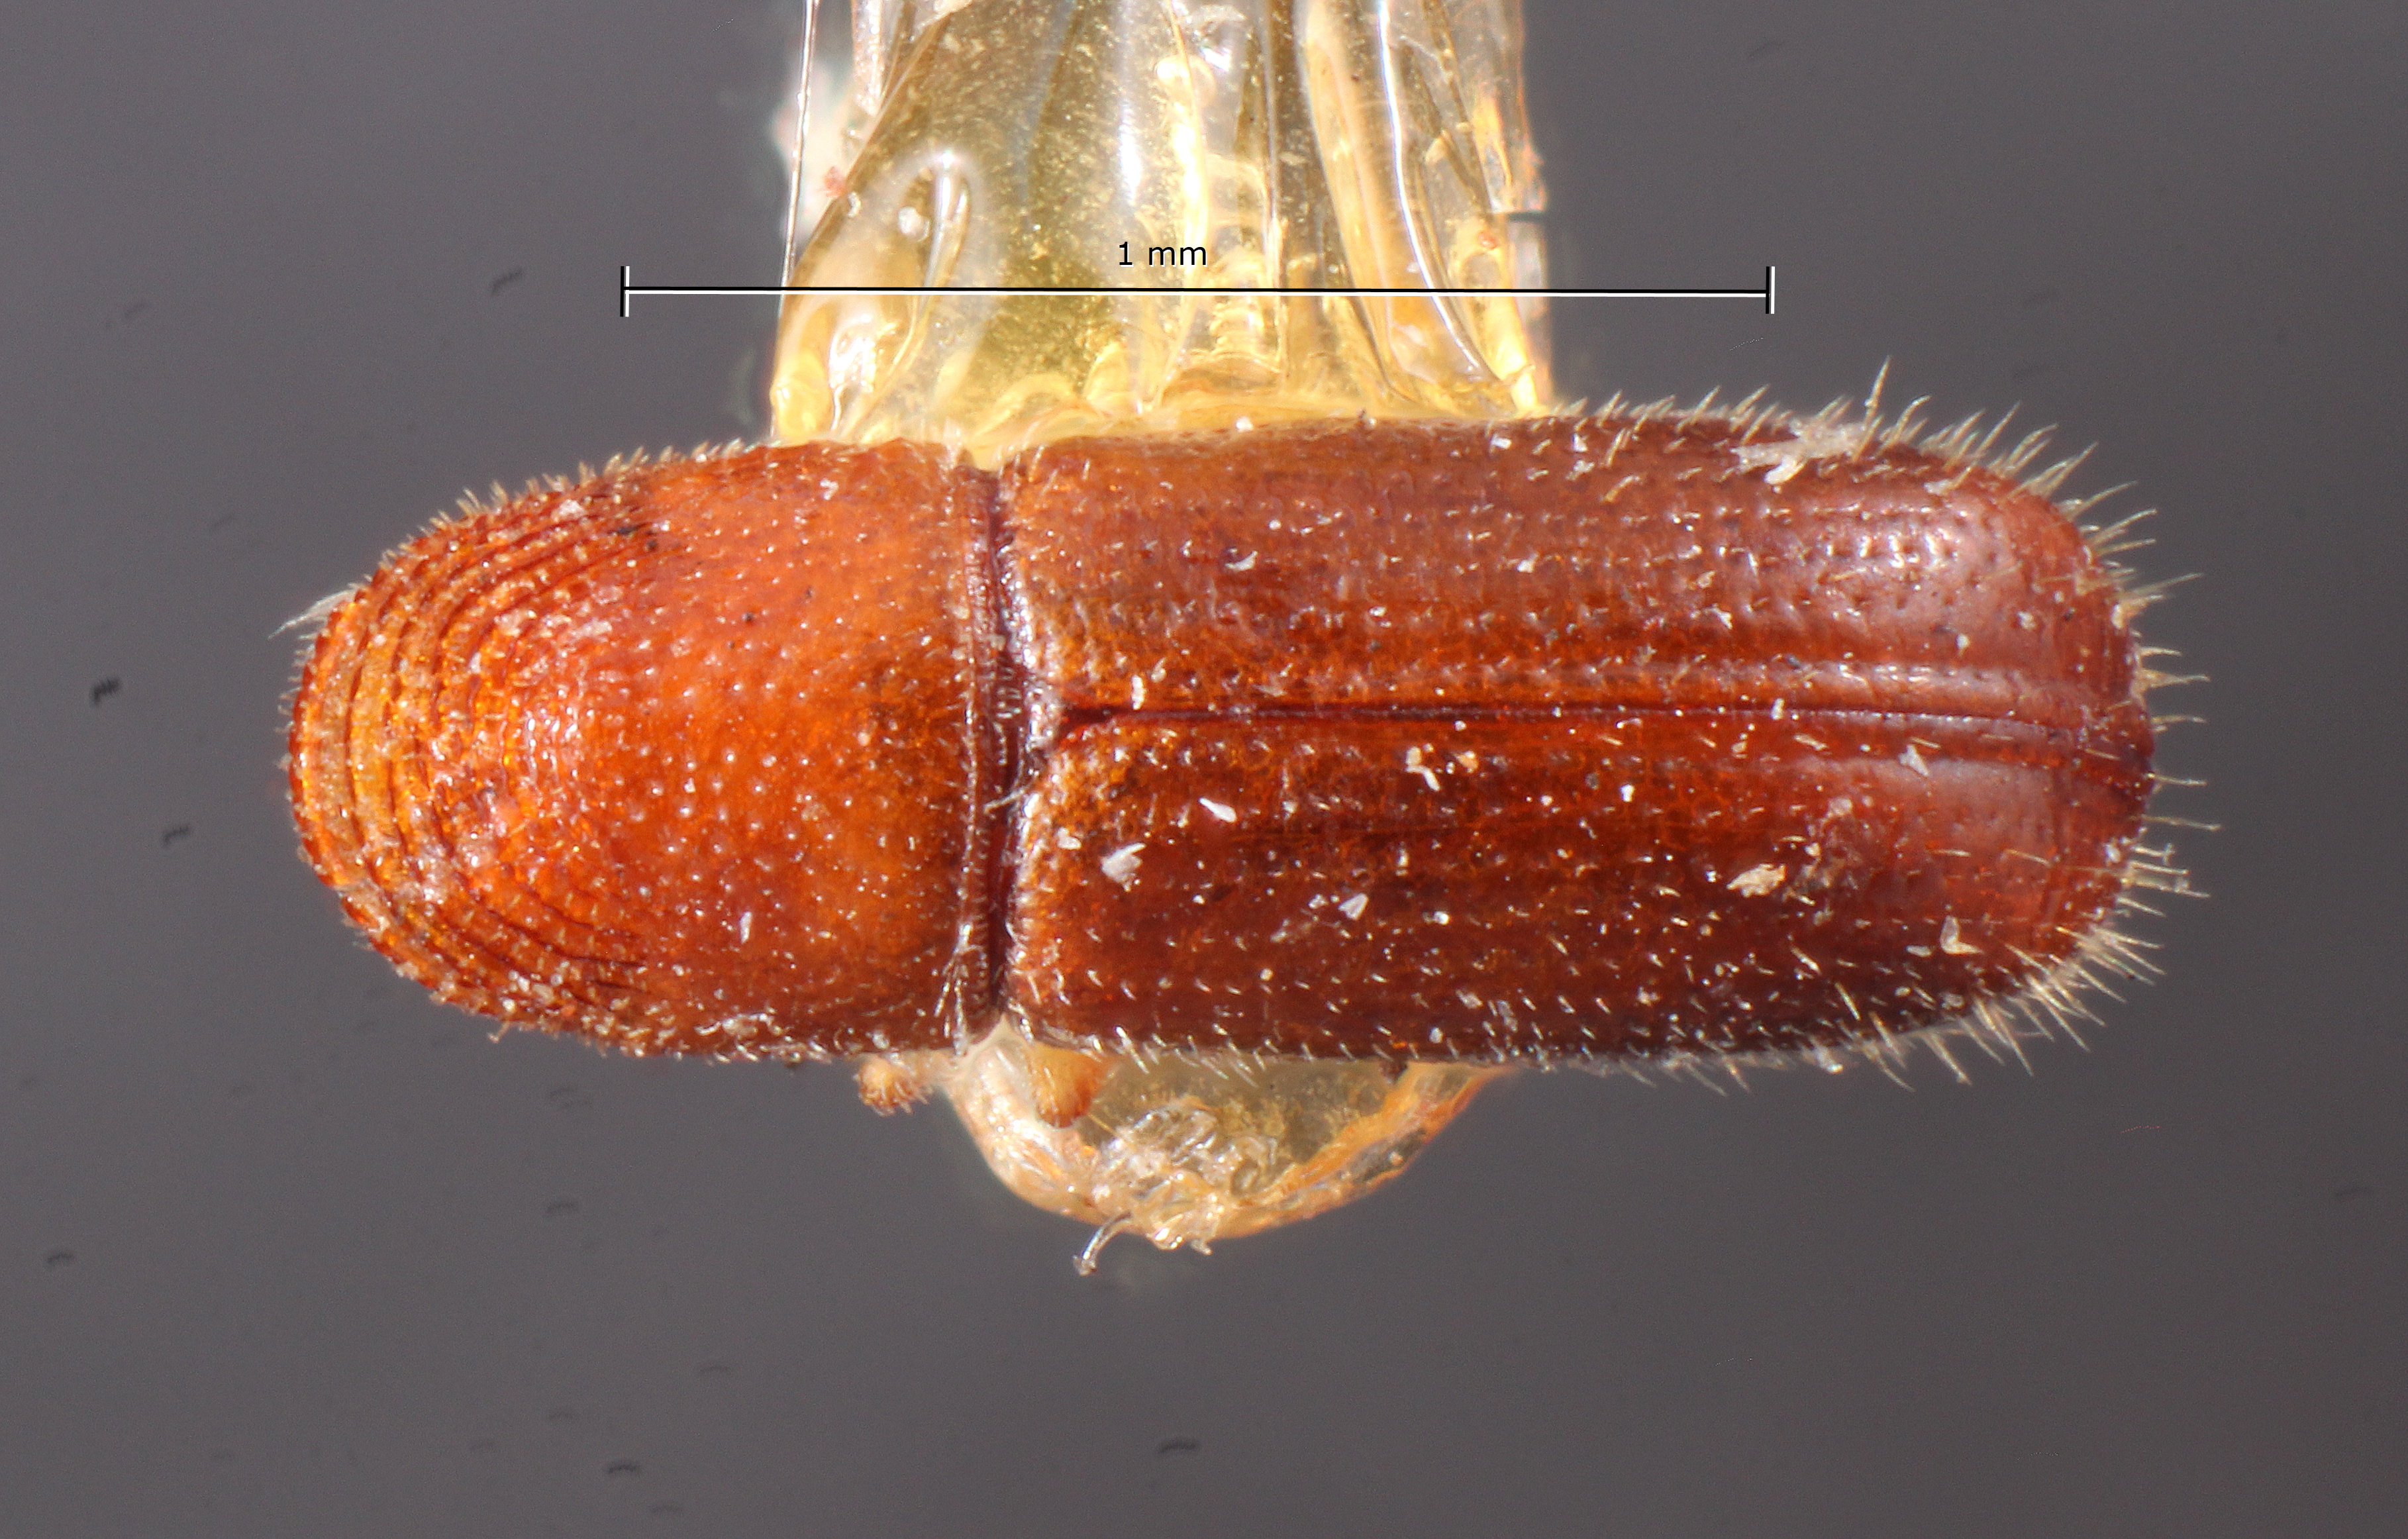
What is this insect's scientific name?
Pityophthorus juglandis
